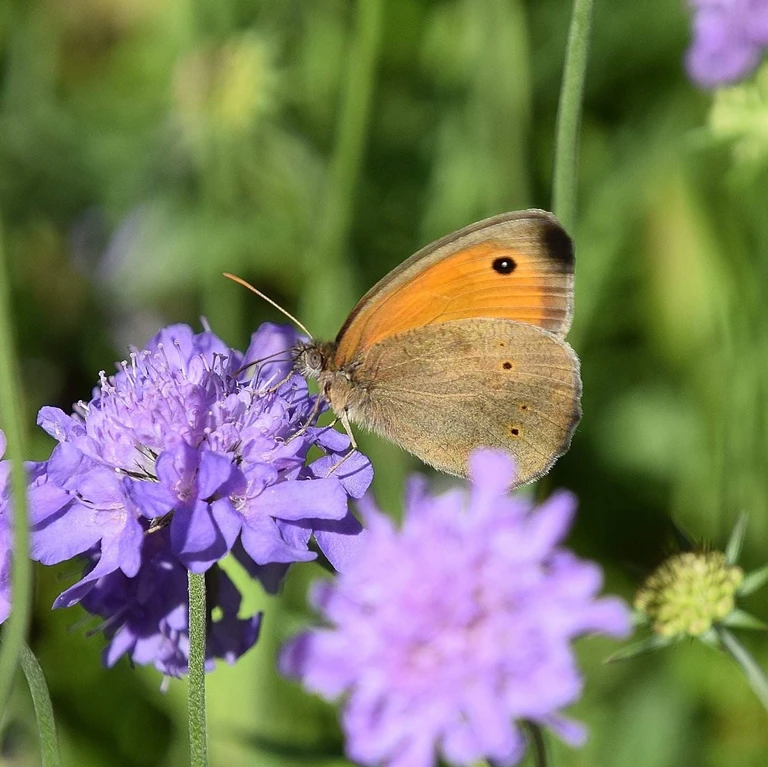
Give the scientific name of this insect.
Maniola jurtina
